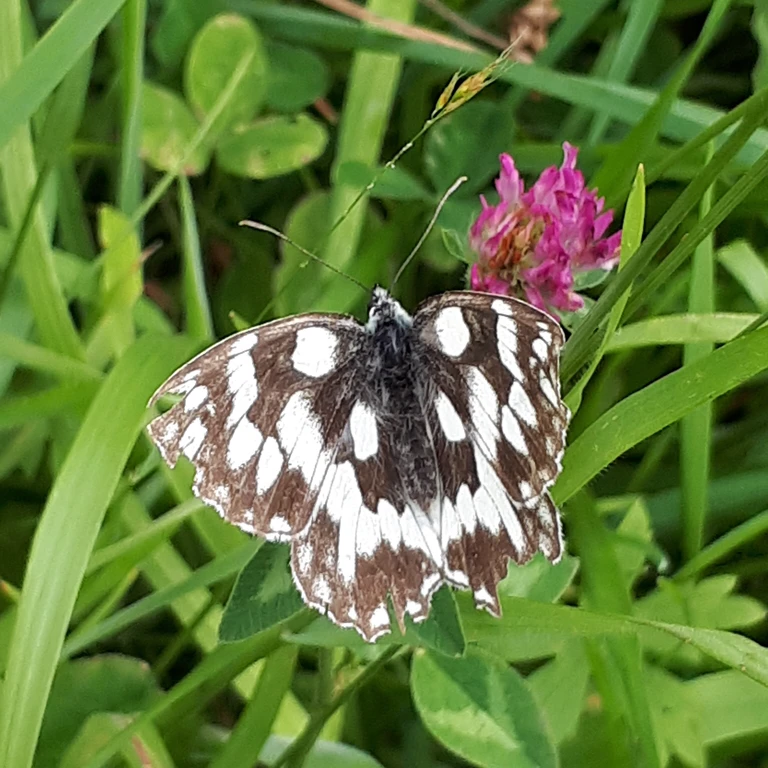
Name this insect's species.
Melanargia galathea
